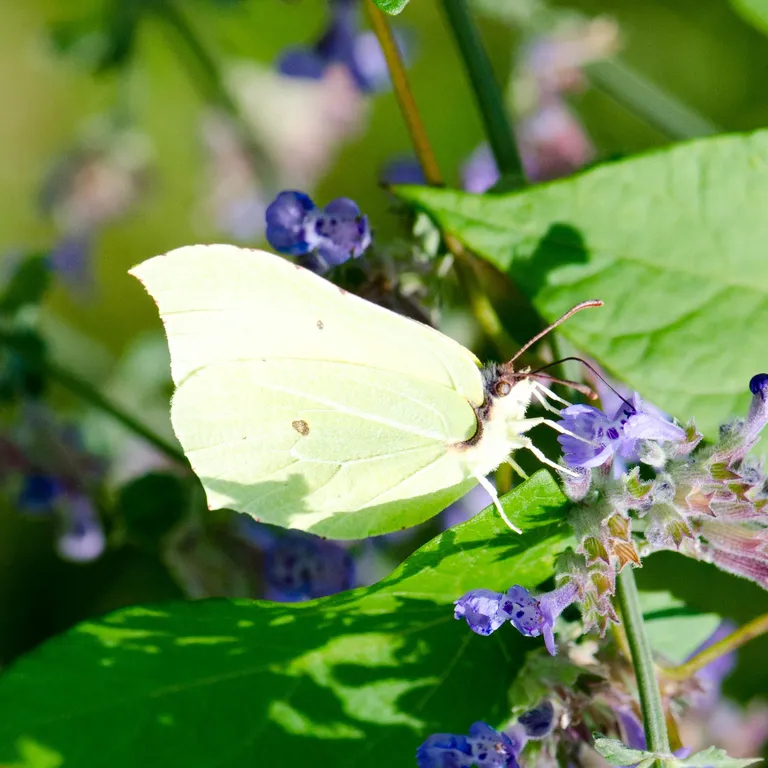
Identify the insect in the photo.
Gonepteryx rhamni
